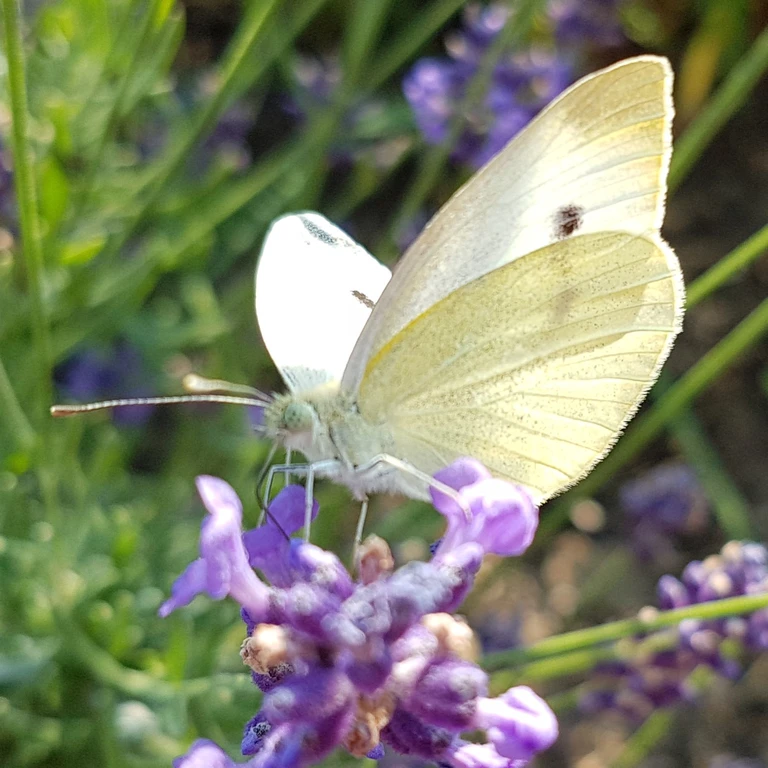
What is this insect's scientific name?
Pieris rapae
